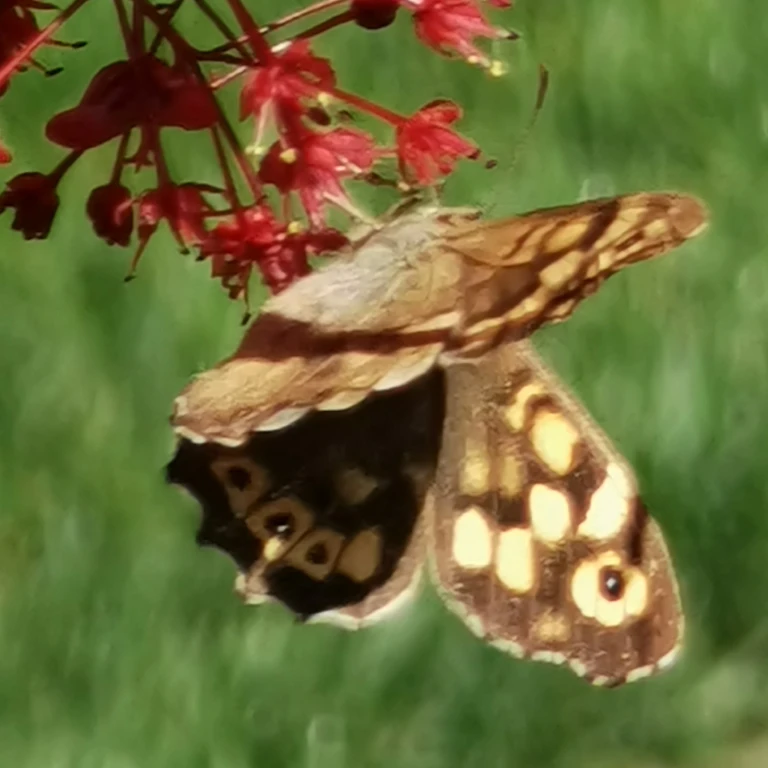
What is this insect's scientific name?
Pararge aegeria
